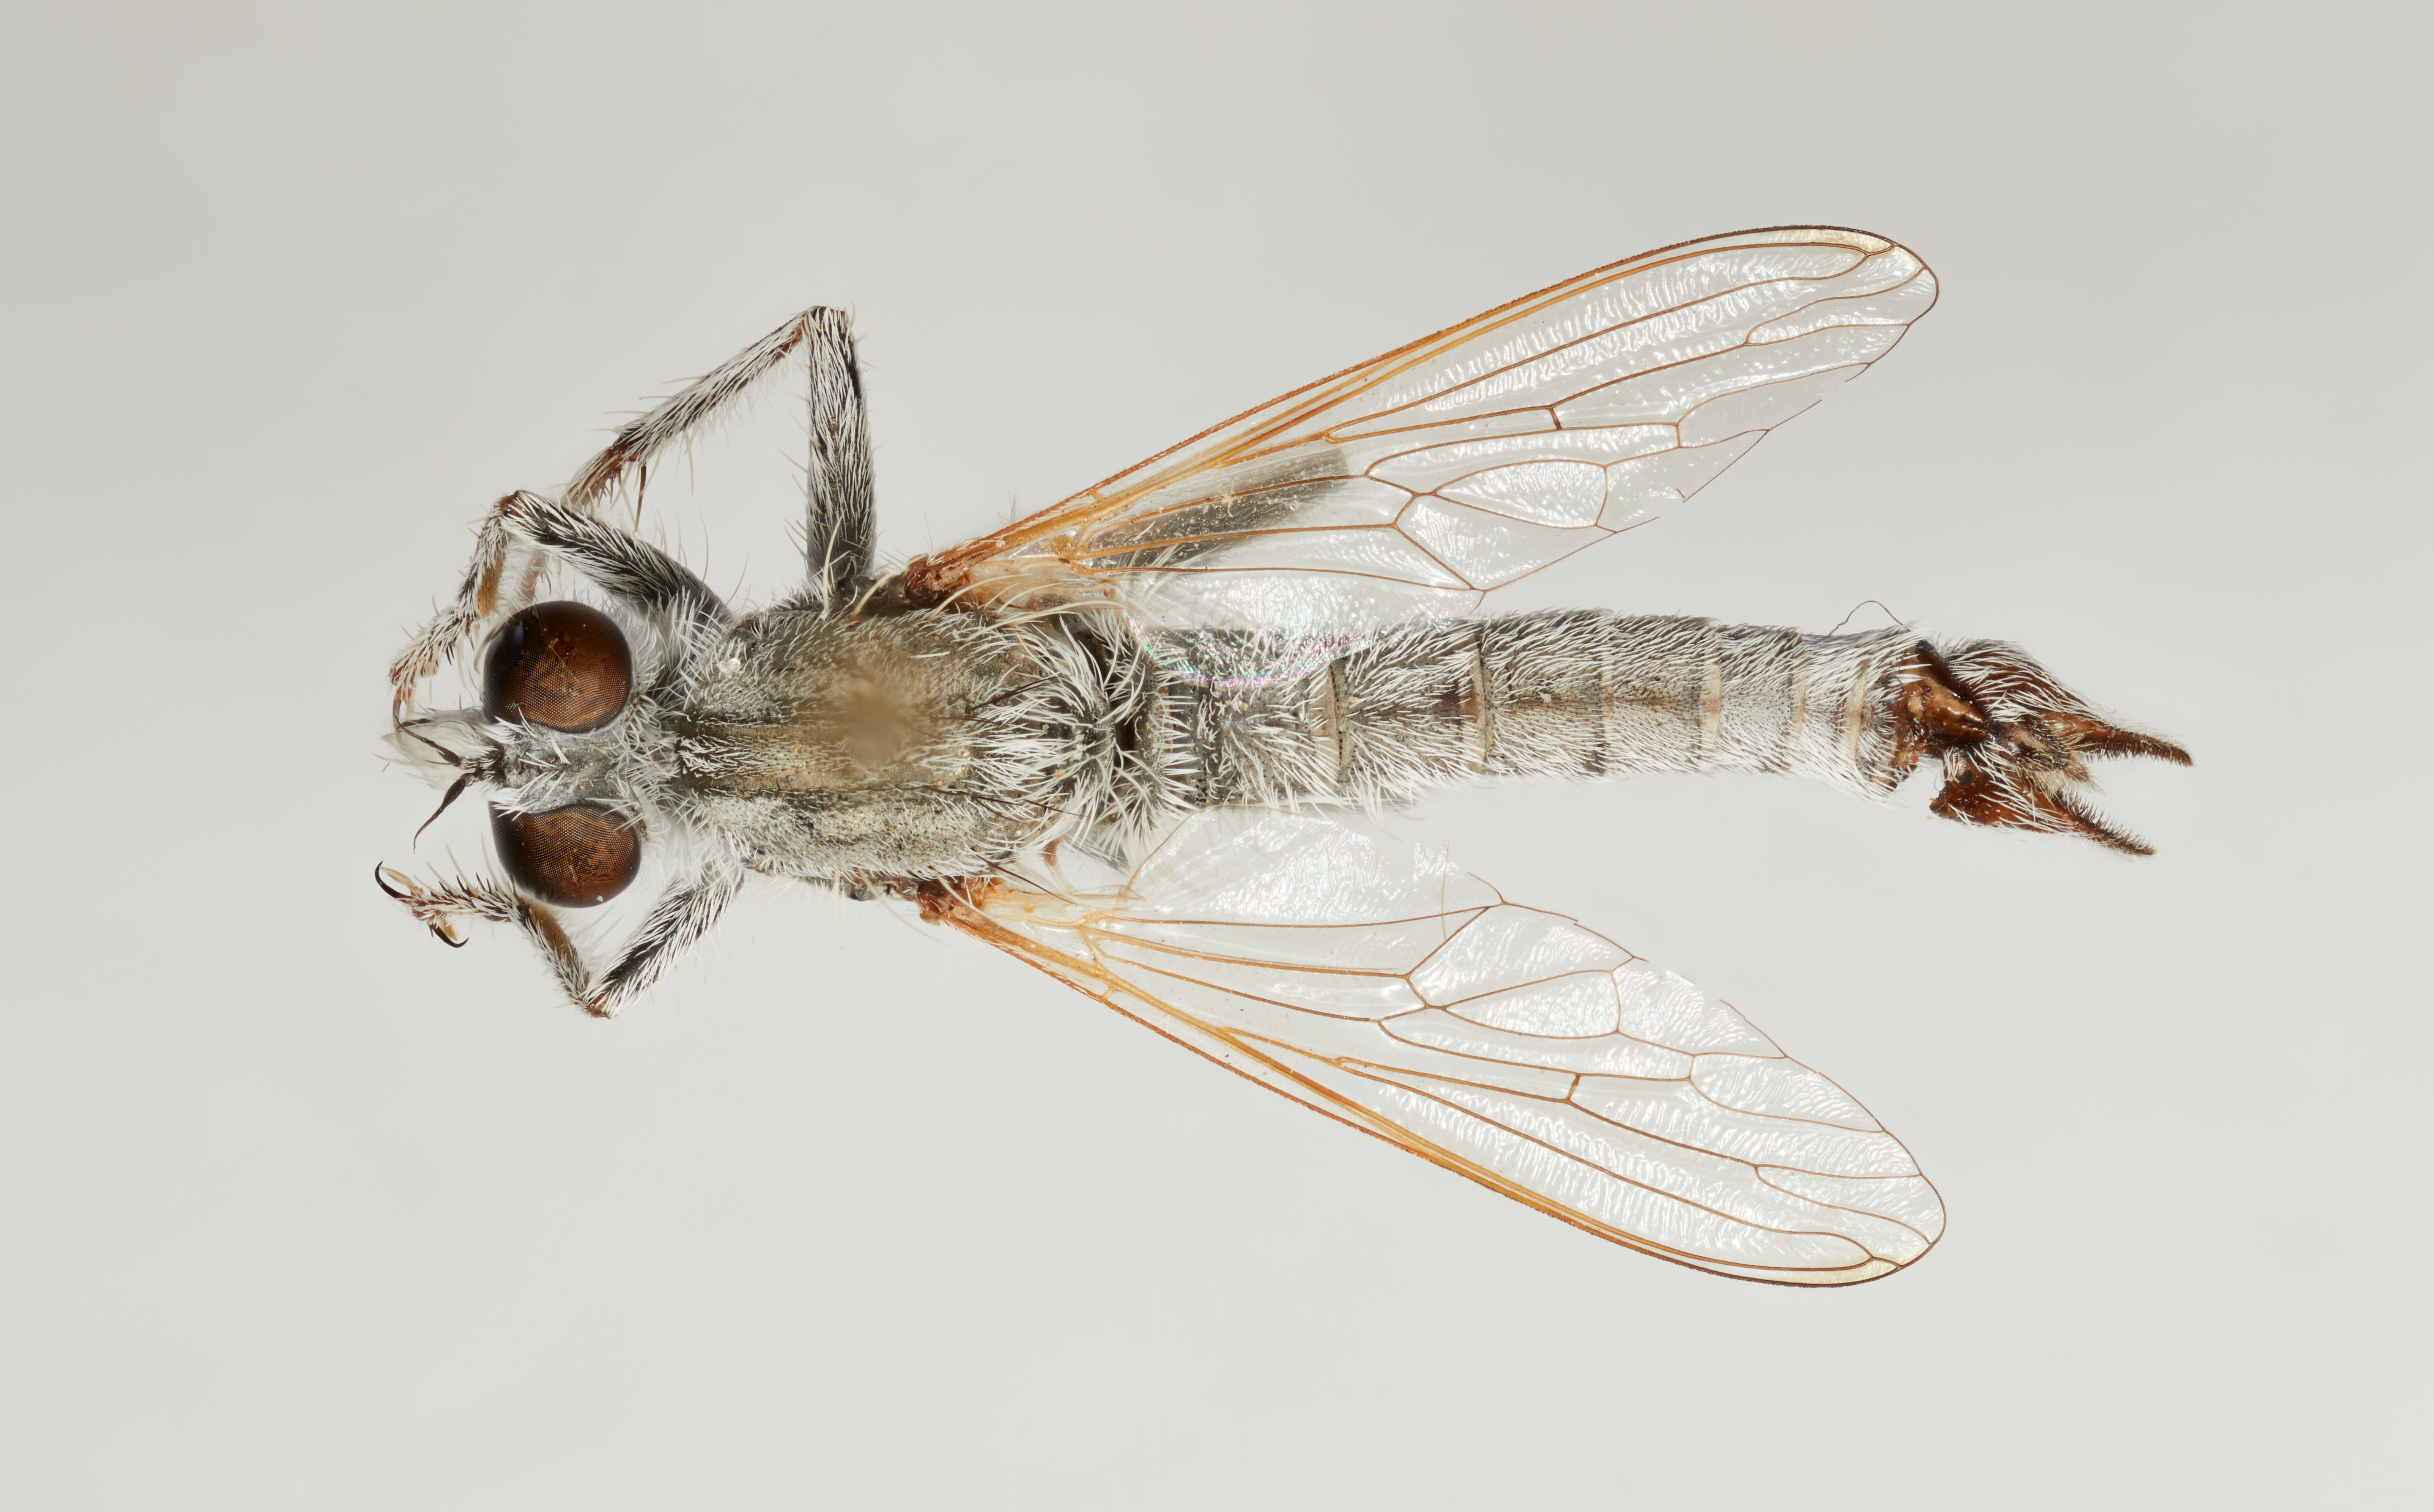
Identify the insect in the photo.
Neolophonotus albus
